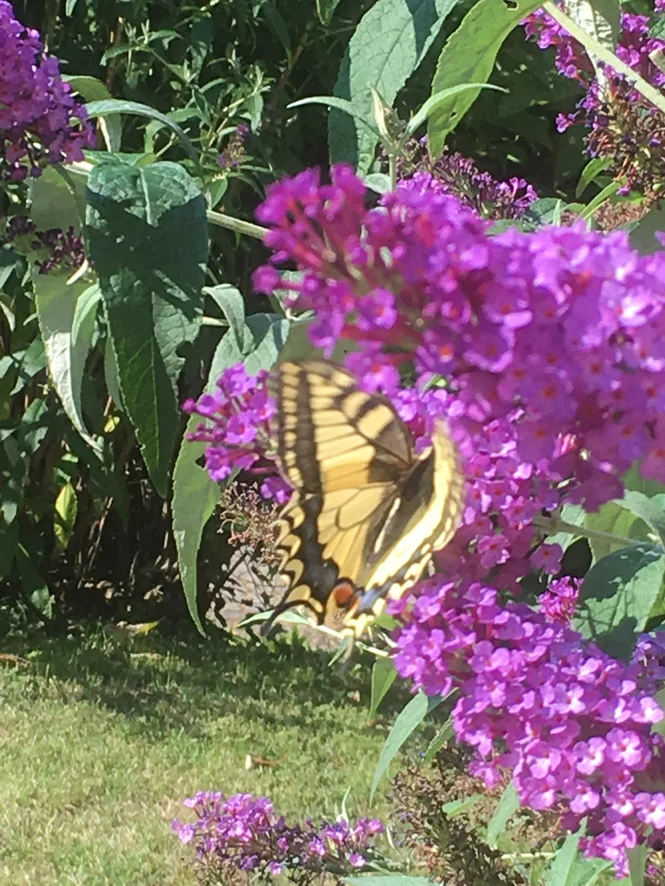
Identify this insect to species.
Papilio machaon
